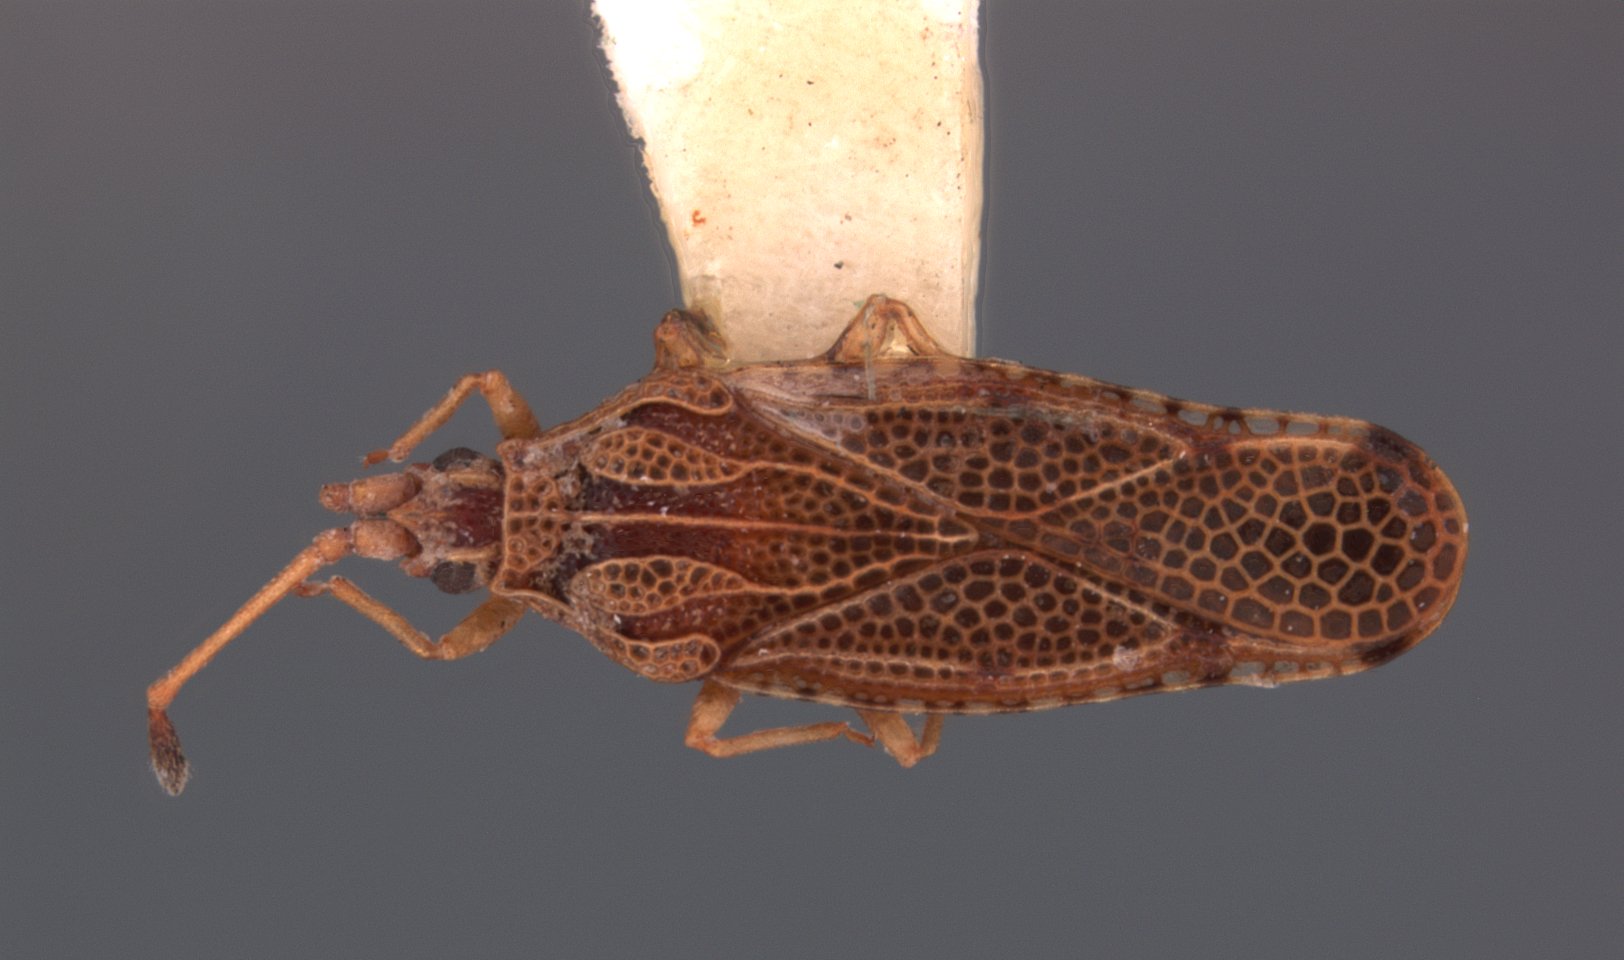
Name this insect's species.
Parada hackeri
